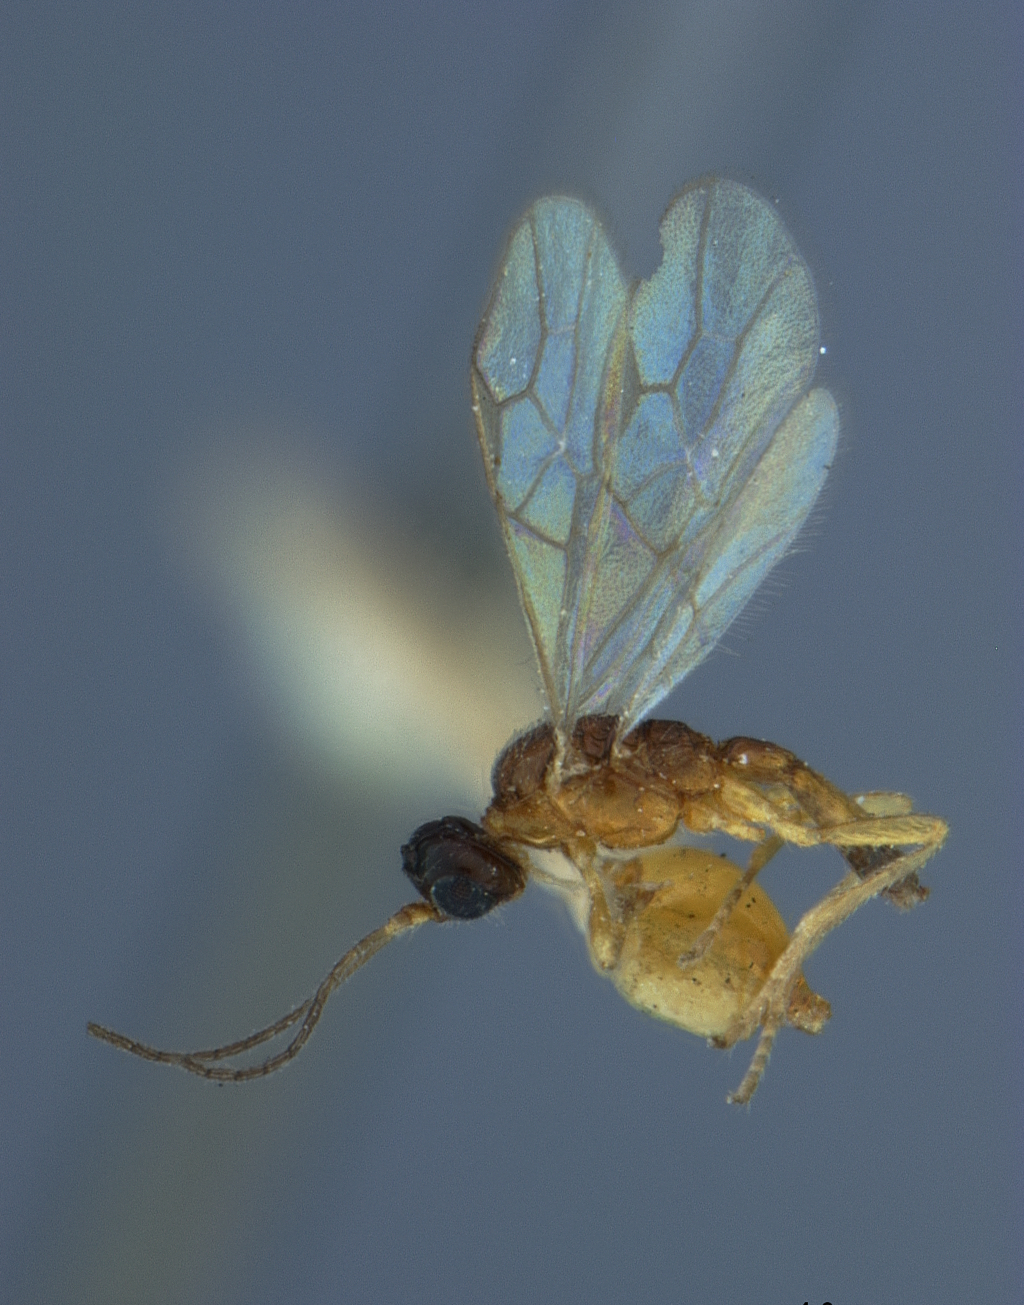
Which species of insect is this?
Rhyssalus similis
